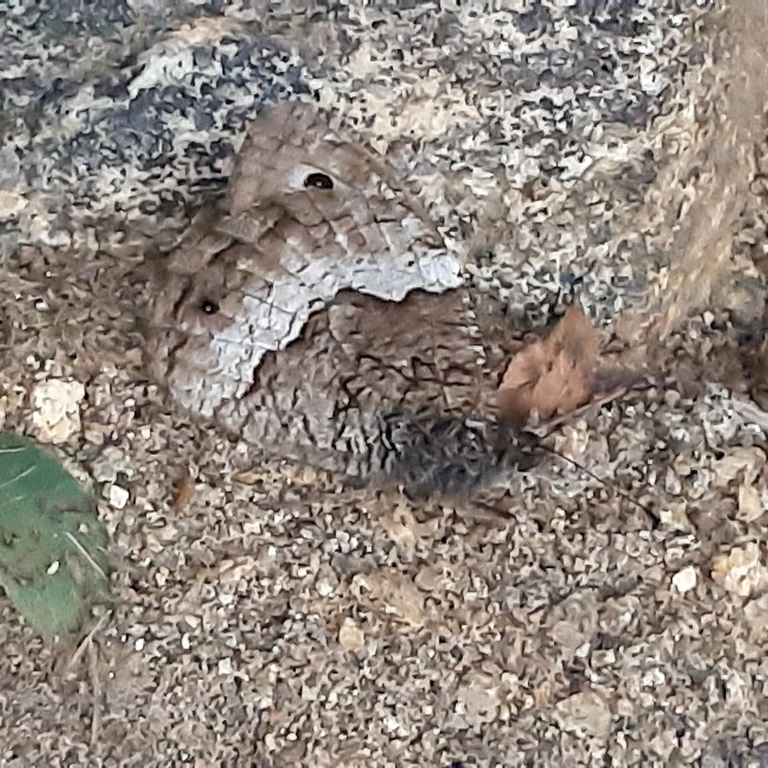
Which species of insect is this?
Hipparchia fagi
